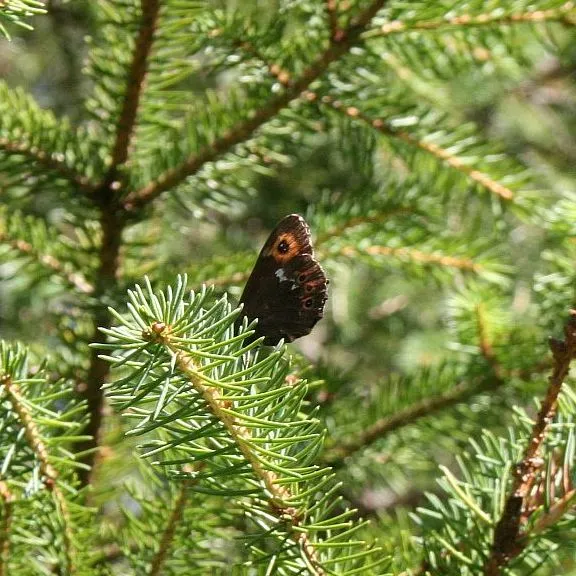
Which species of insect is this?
Erebia ligea
